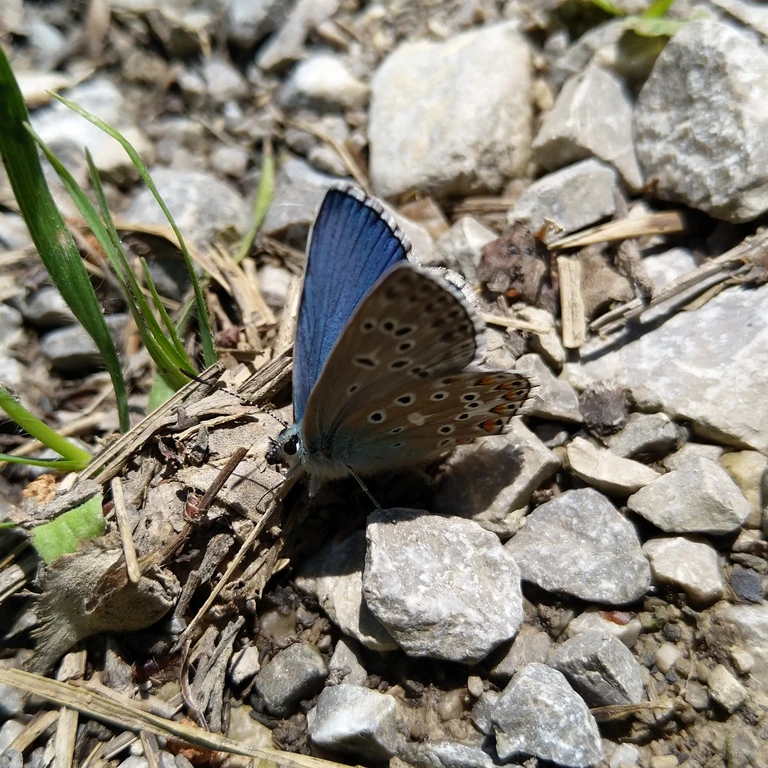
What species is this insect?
Lysandra bellargus
